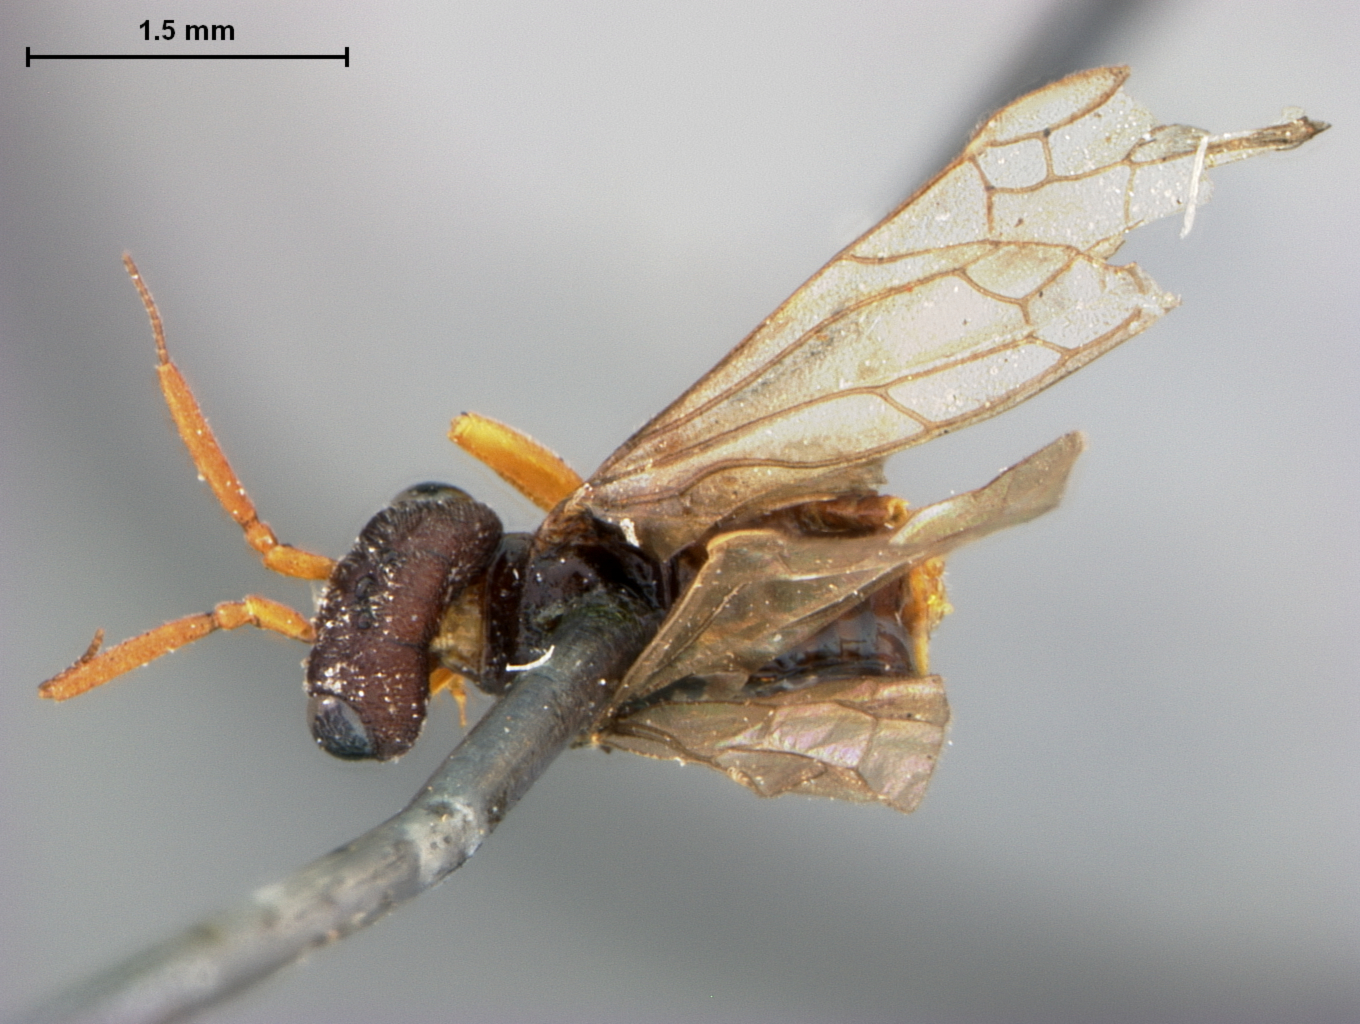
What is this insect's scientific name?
Manoxyela californica
